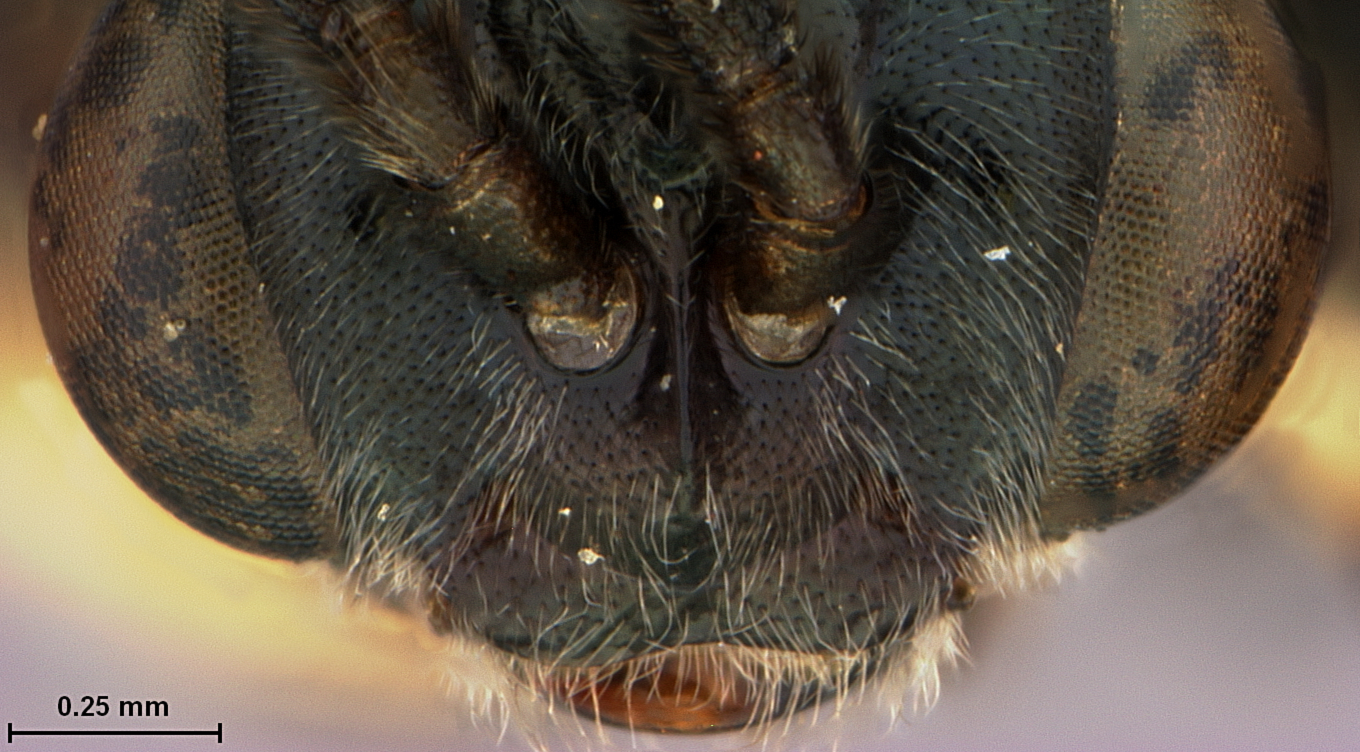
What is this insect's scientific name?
Sphacophilus panitus
